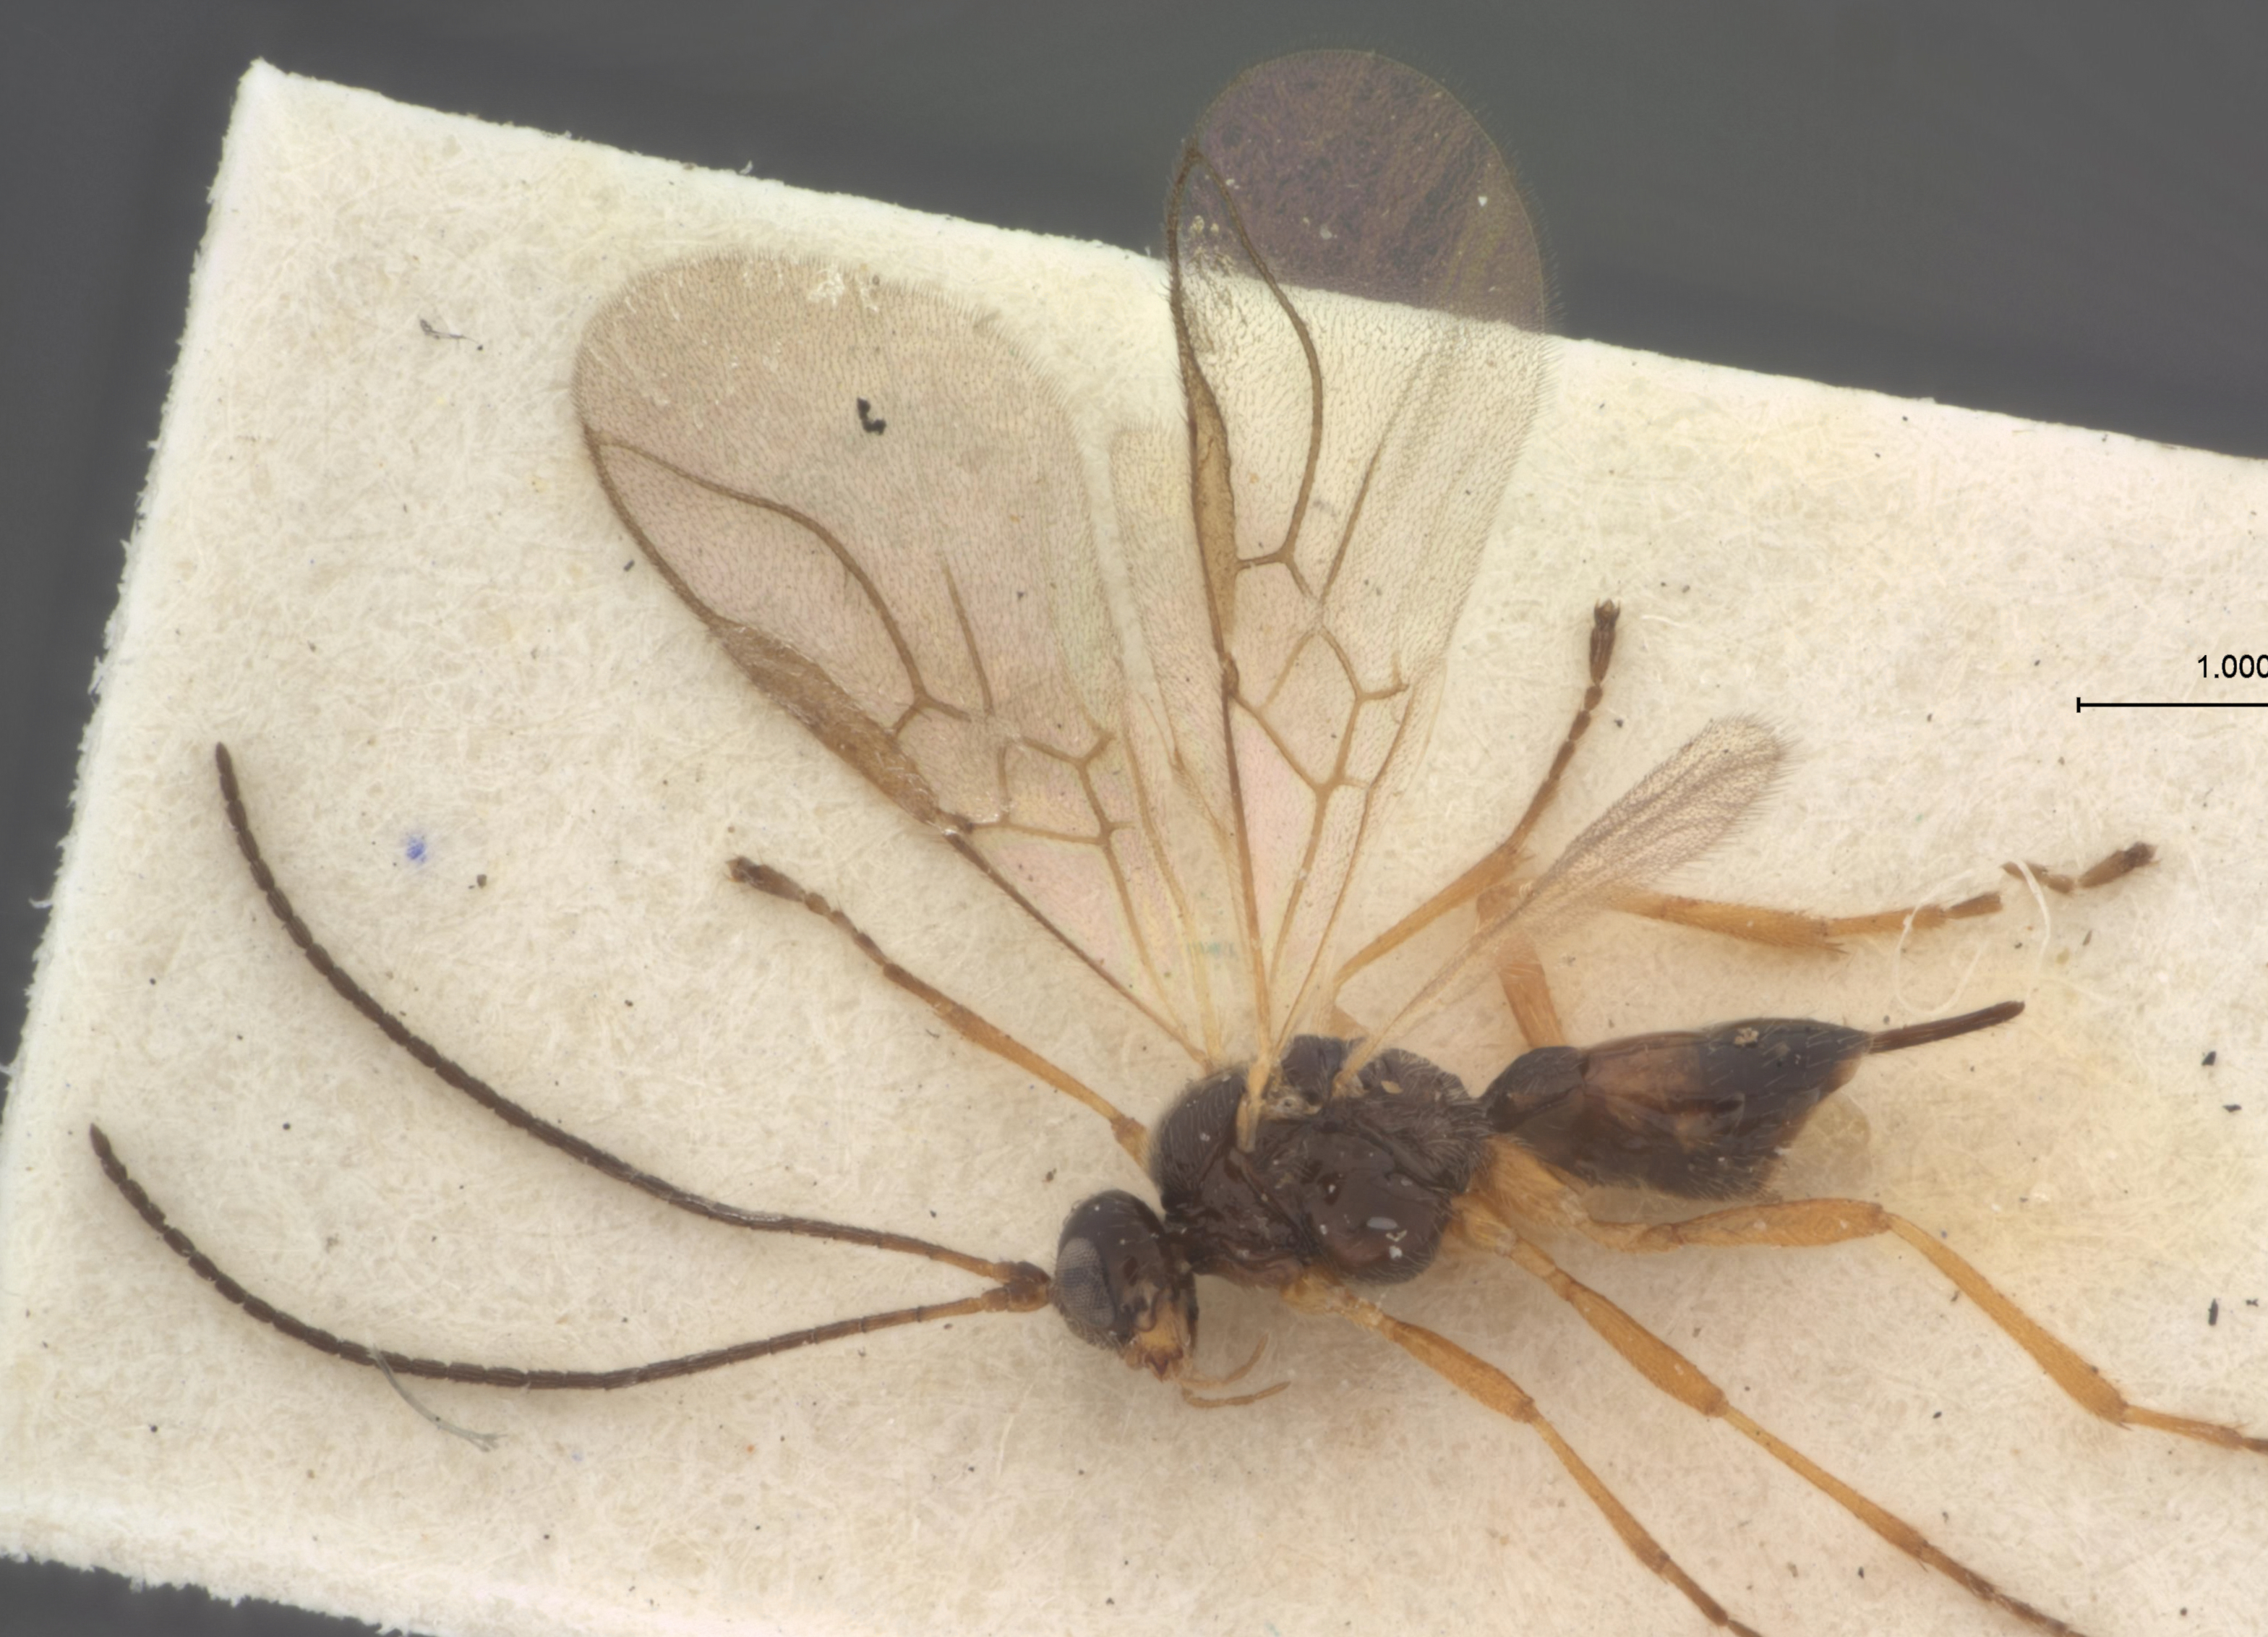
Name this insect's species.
Dacnusa fasciata
